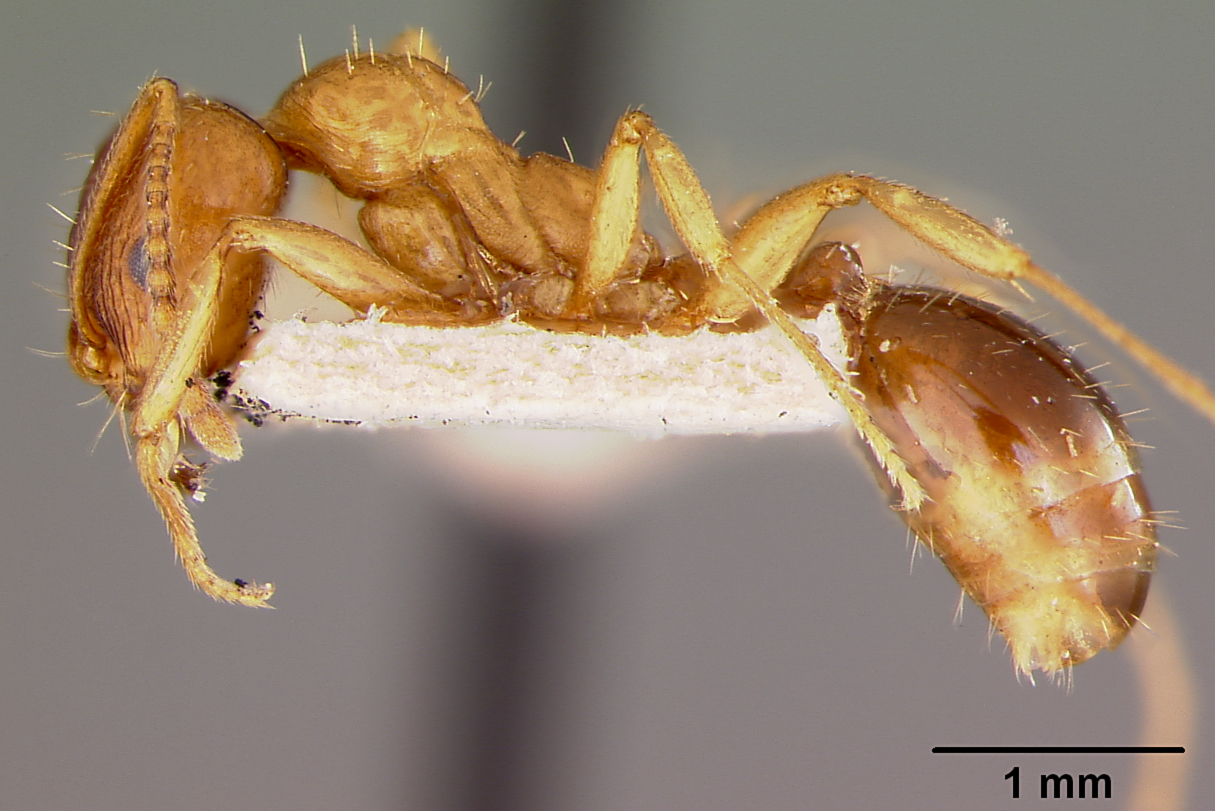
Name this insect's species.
Aphaenogaster subterranea
